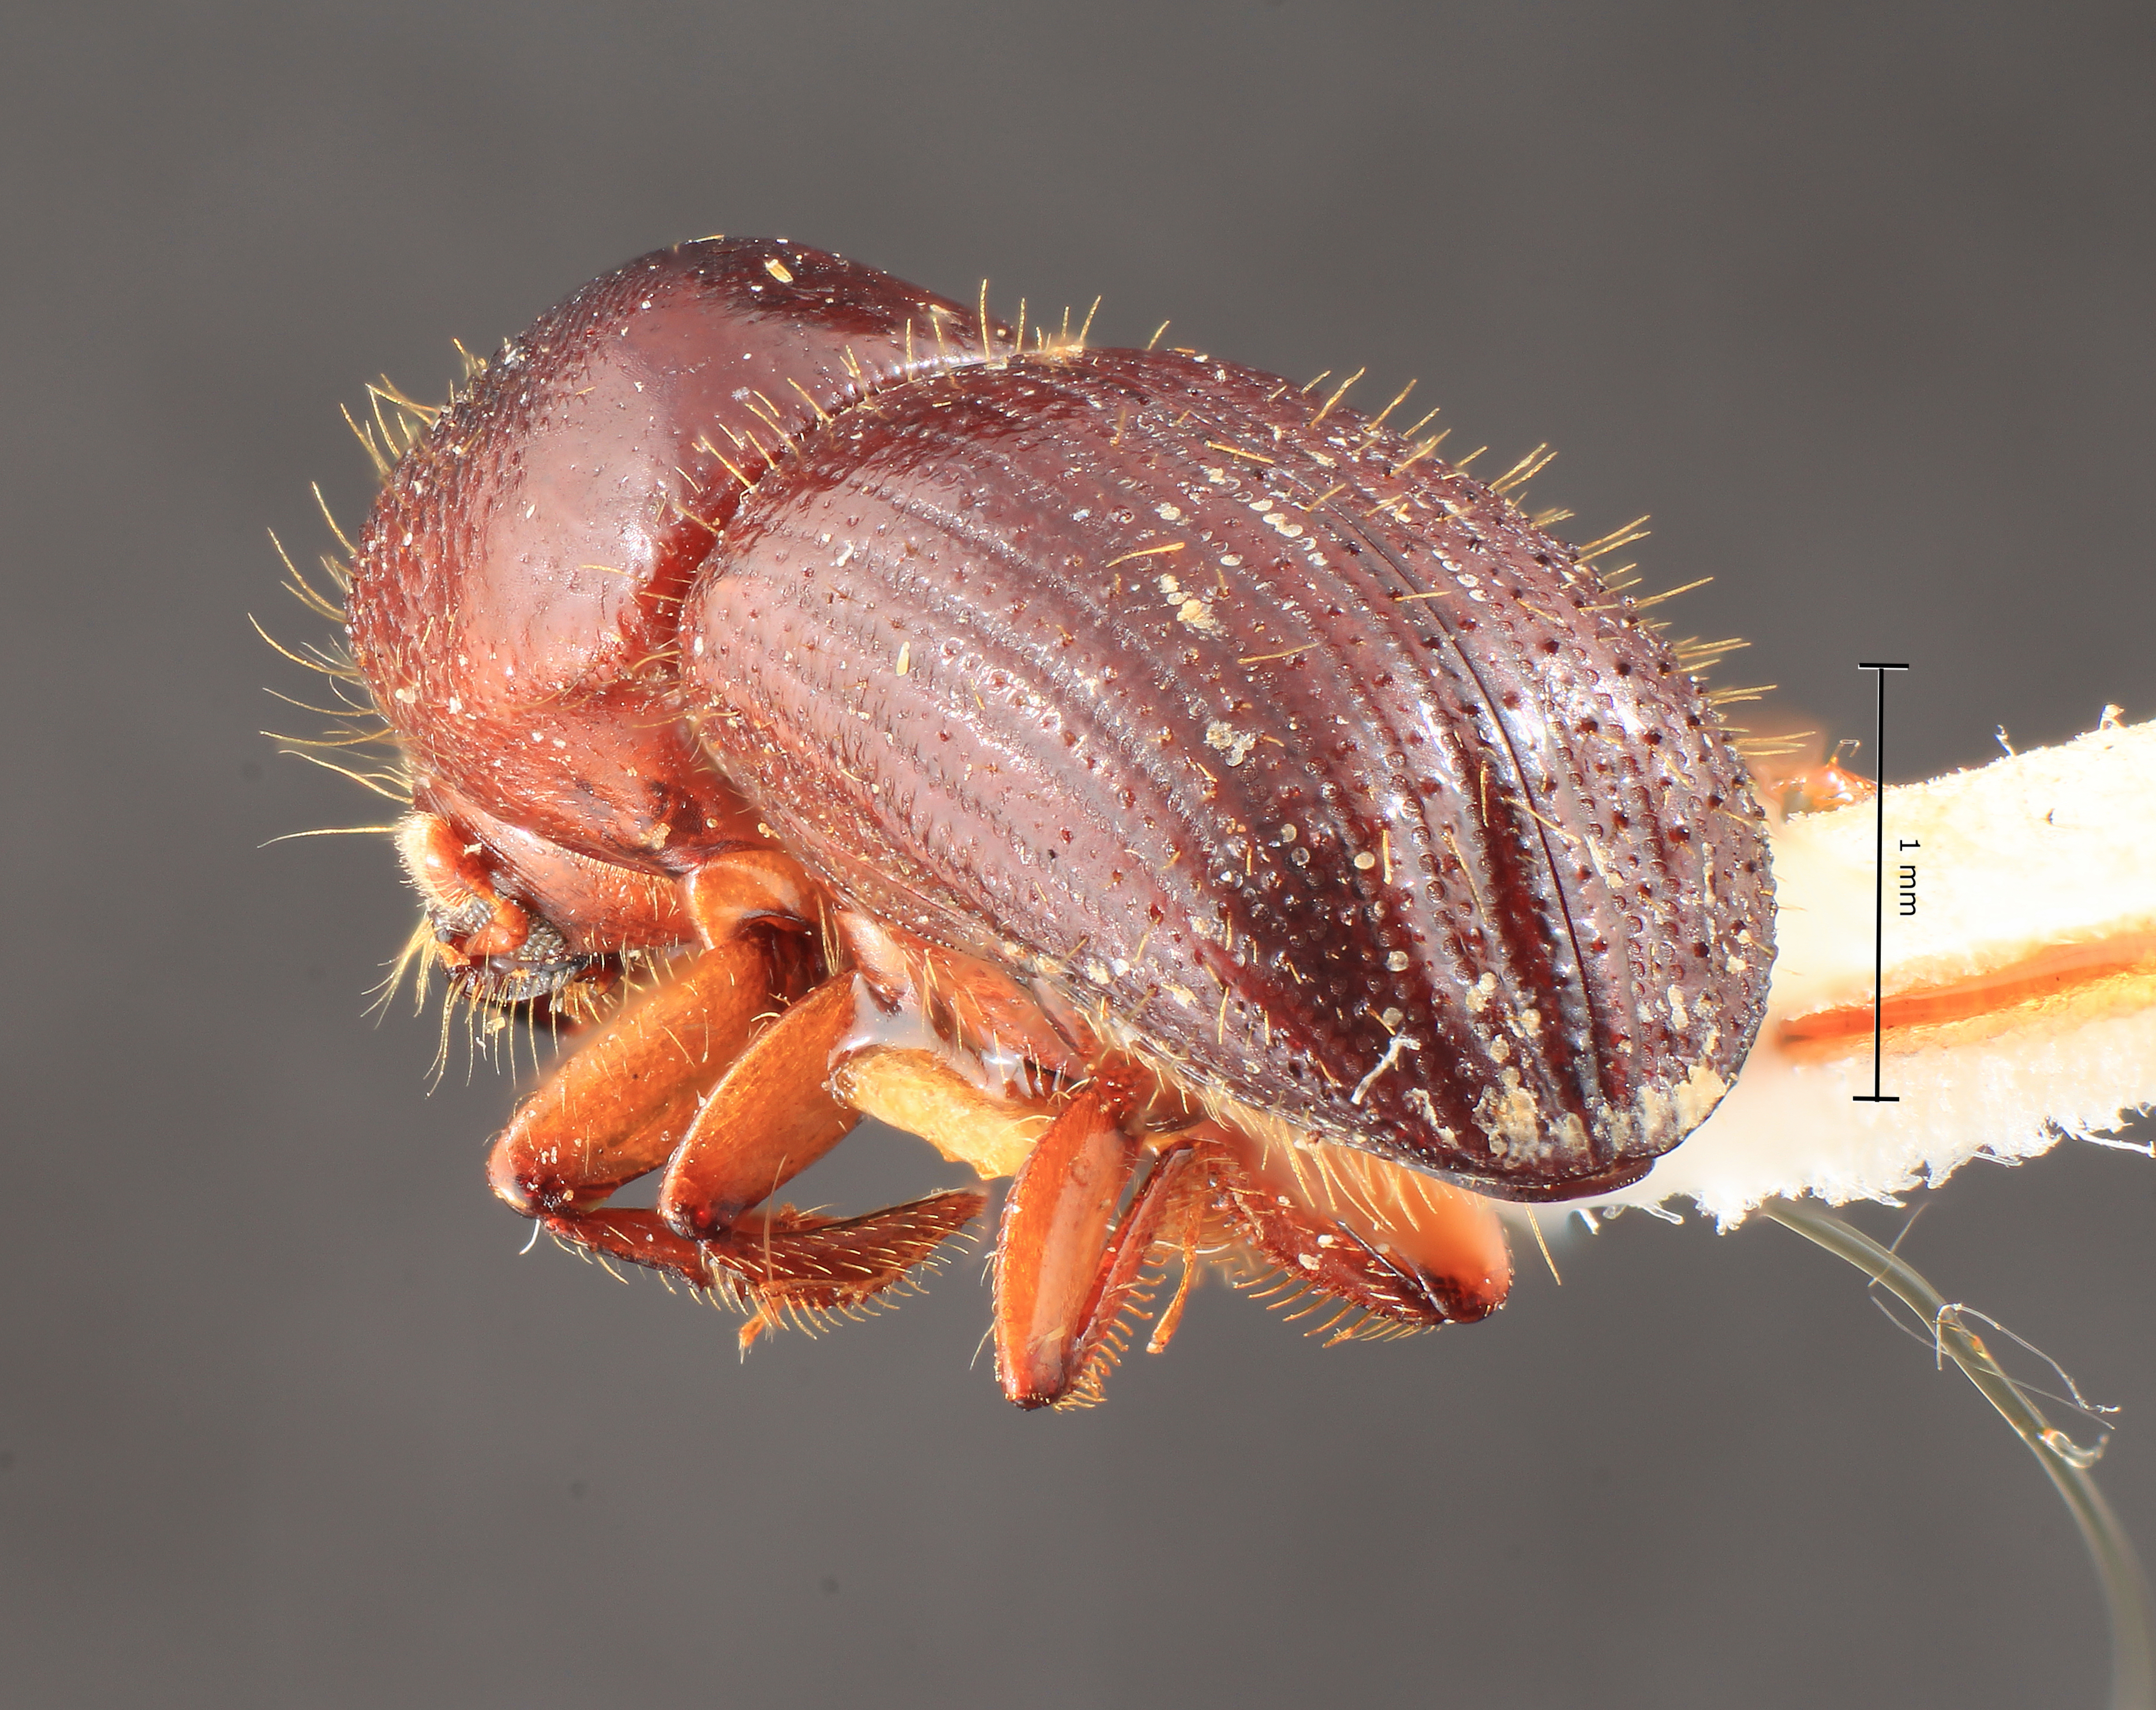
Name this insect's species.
Xyleborus quadriaticollis
